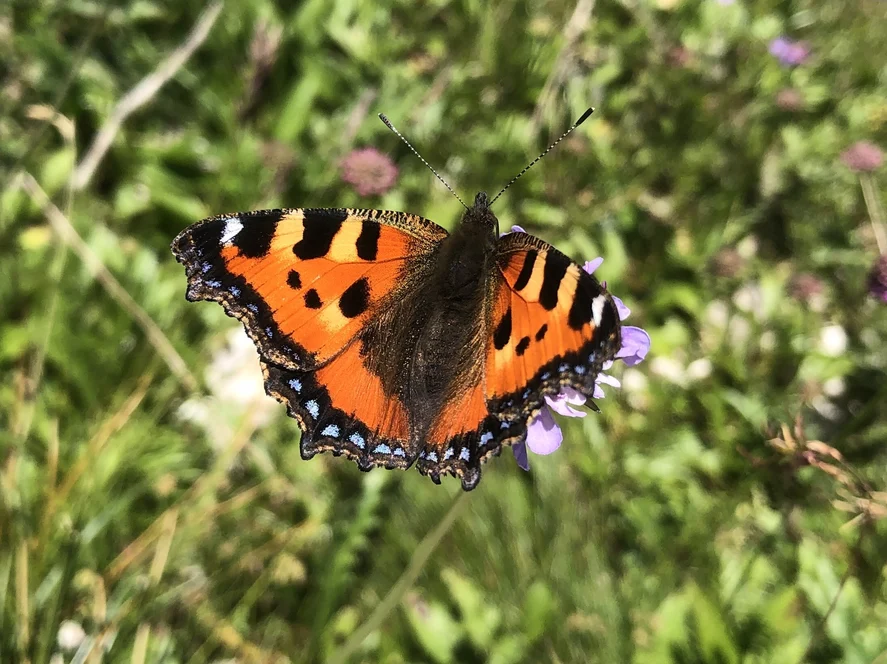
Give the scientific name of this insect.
Aglais urticae
